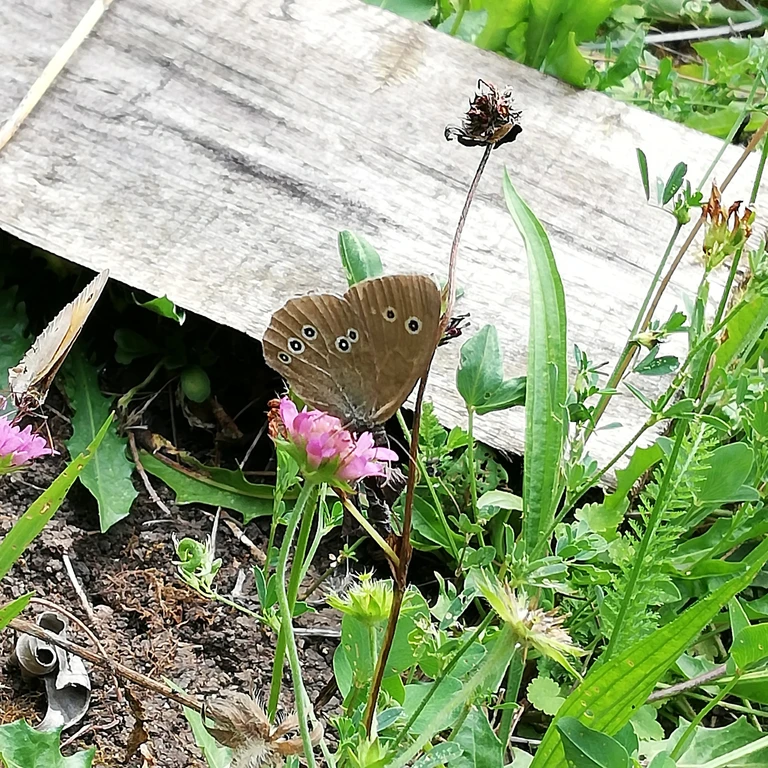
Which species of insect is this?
Aphantopus hyperantus
